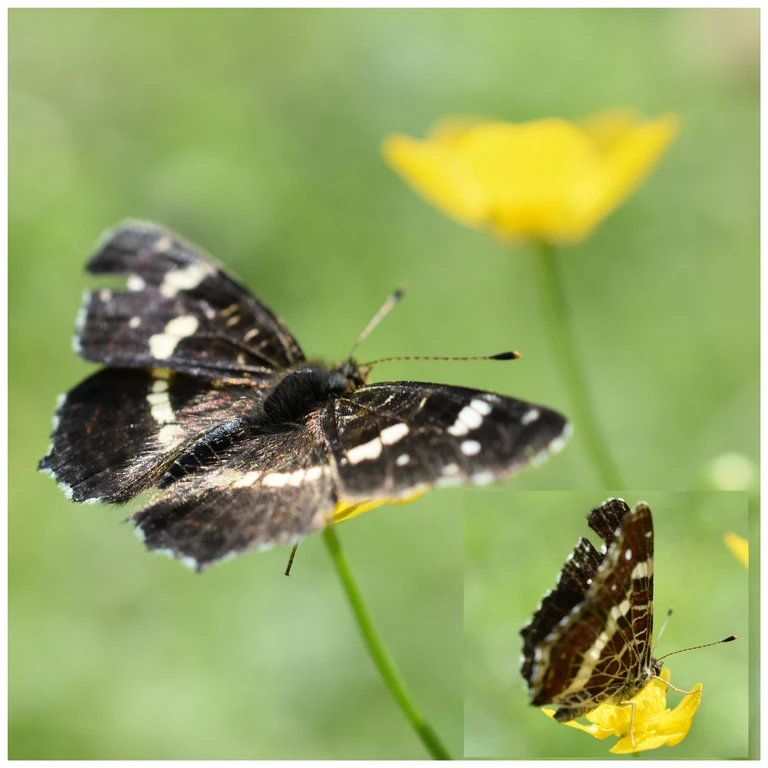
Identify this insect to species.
Araschnia levana
